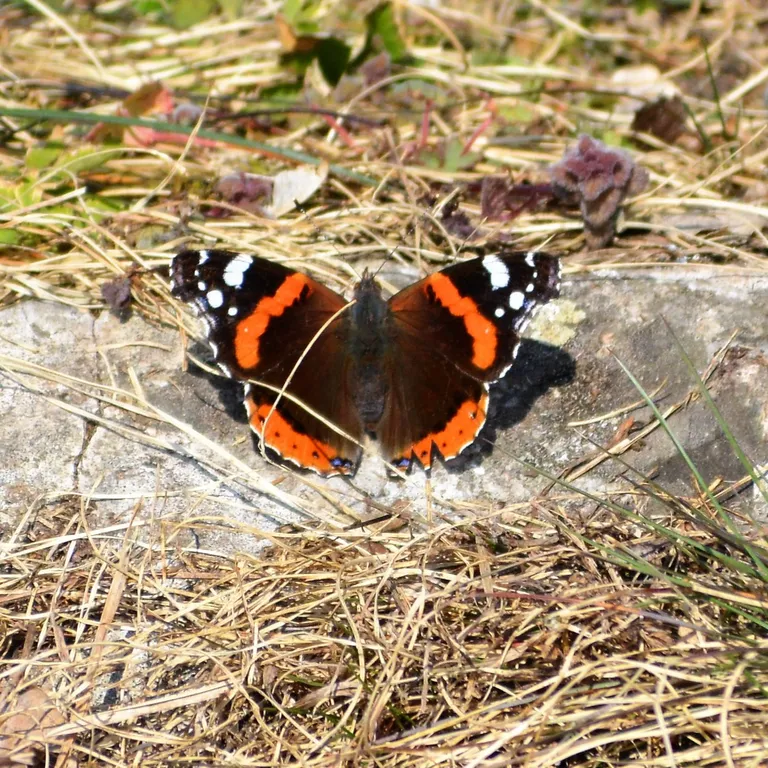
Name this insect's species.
Vanessa atalanta
